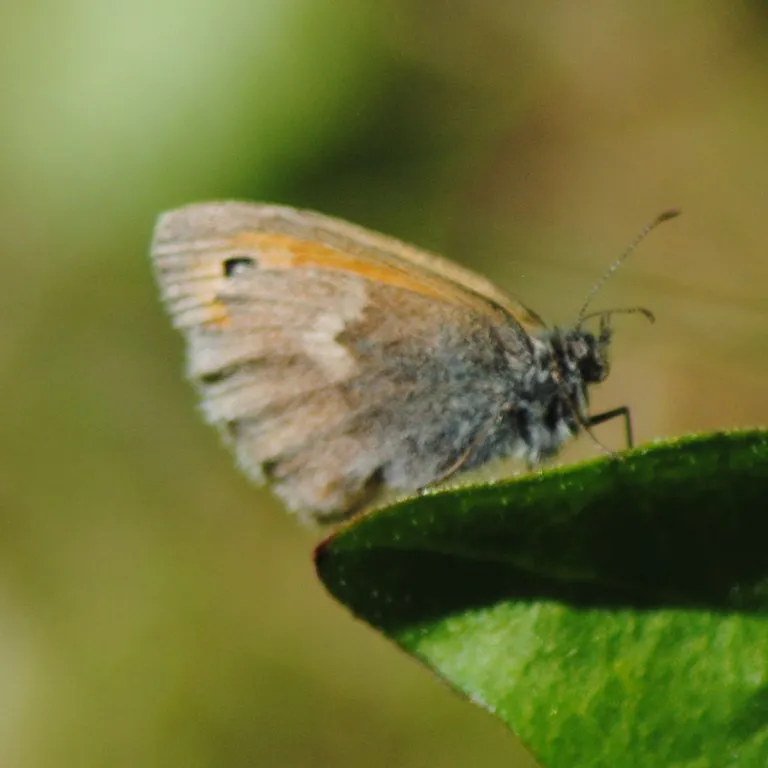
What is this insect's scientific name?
Coenonympha pamphilus
